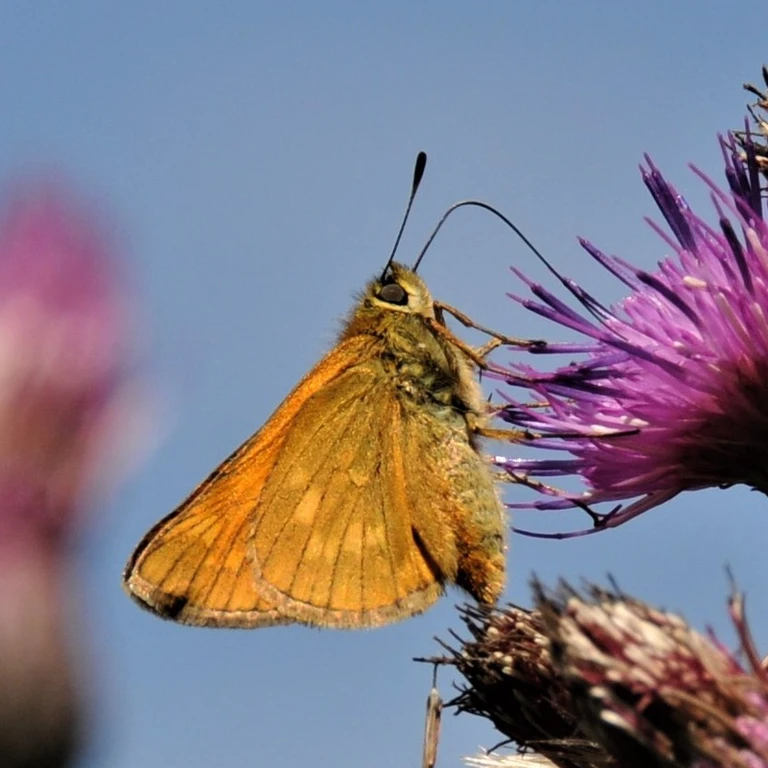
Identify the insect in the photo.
Ochlodes sylvanus (also Ochlodes venata)
